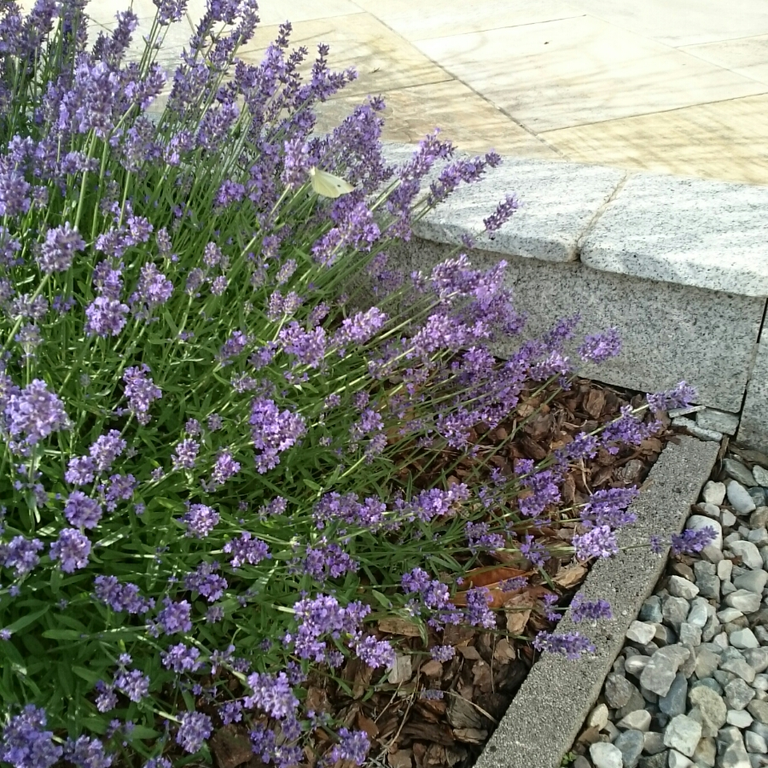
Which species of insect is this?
Pieris rapae
